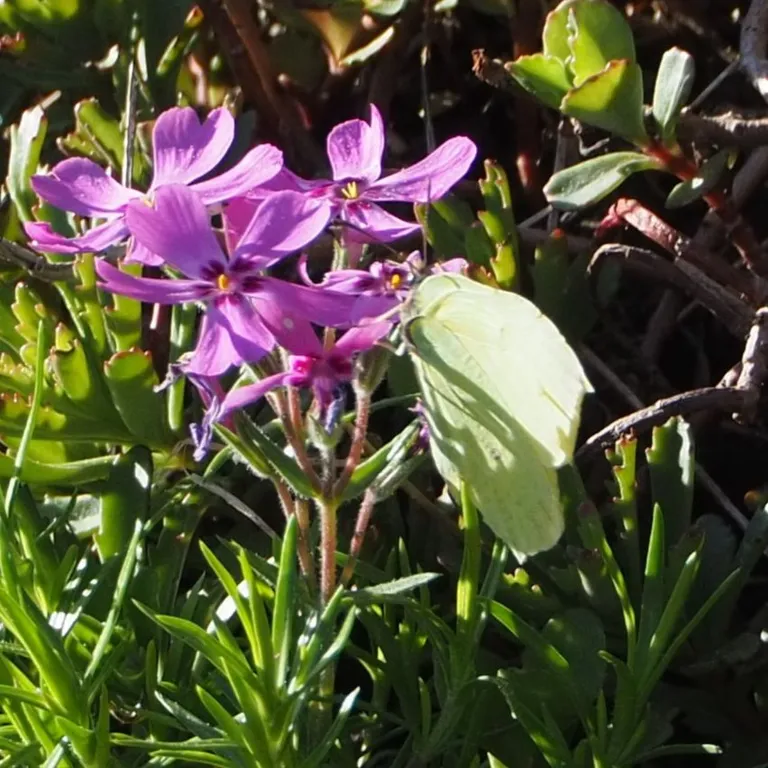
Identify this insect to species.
Gonepteryx rhamni
